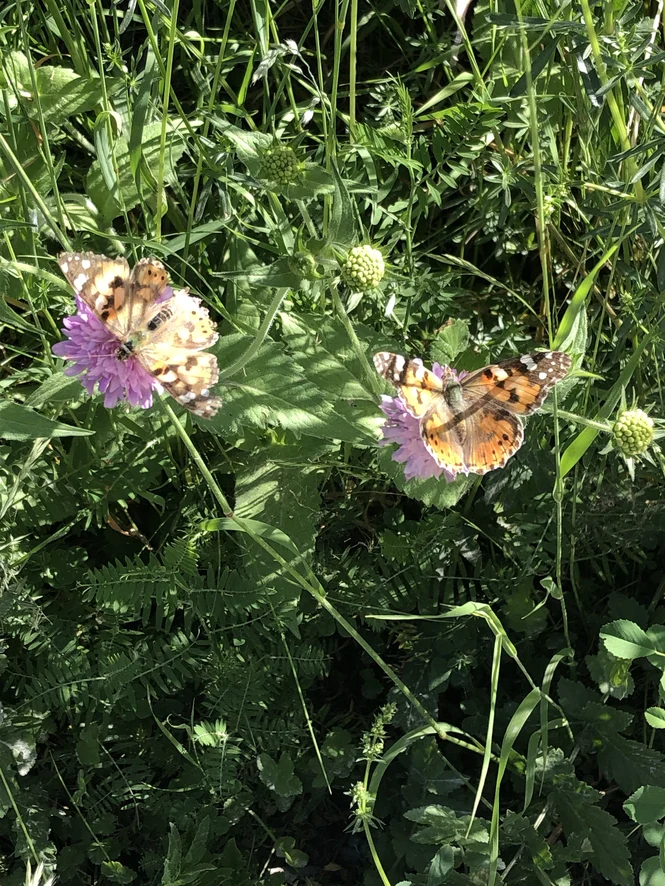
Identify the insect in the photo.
Vanessa cardui
